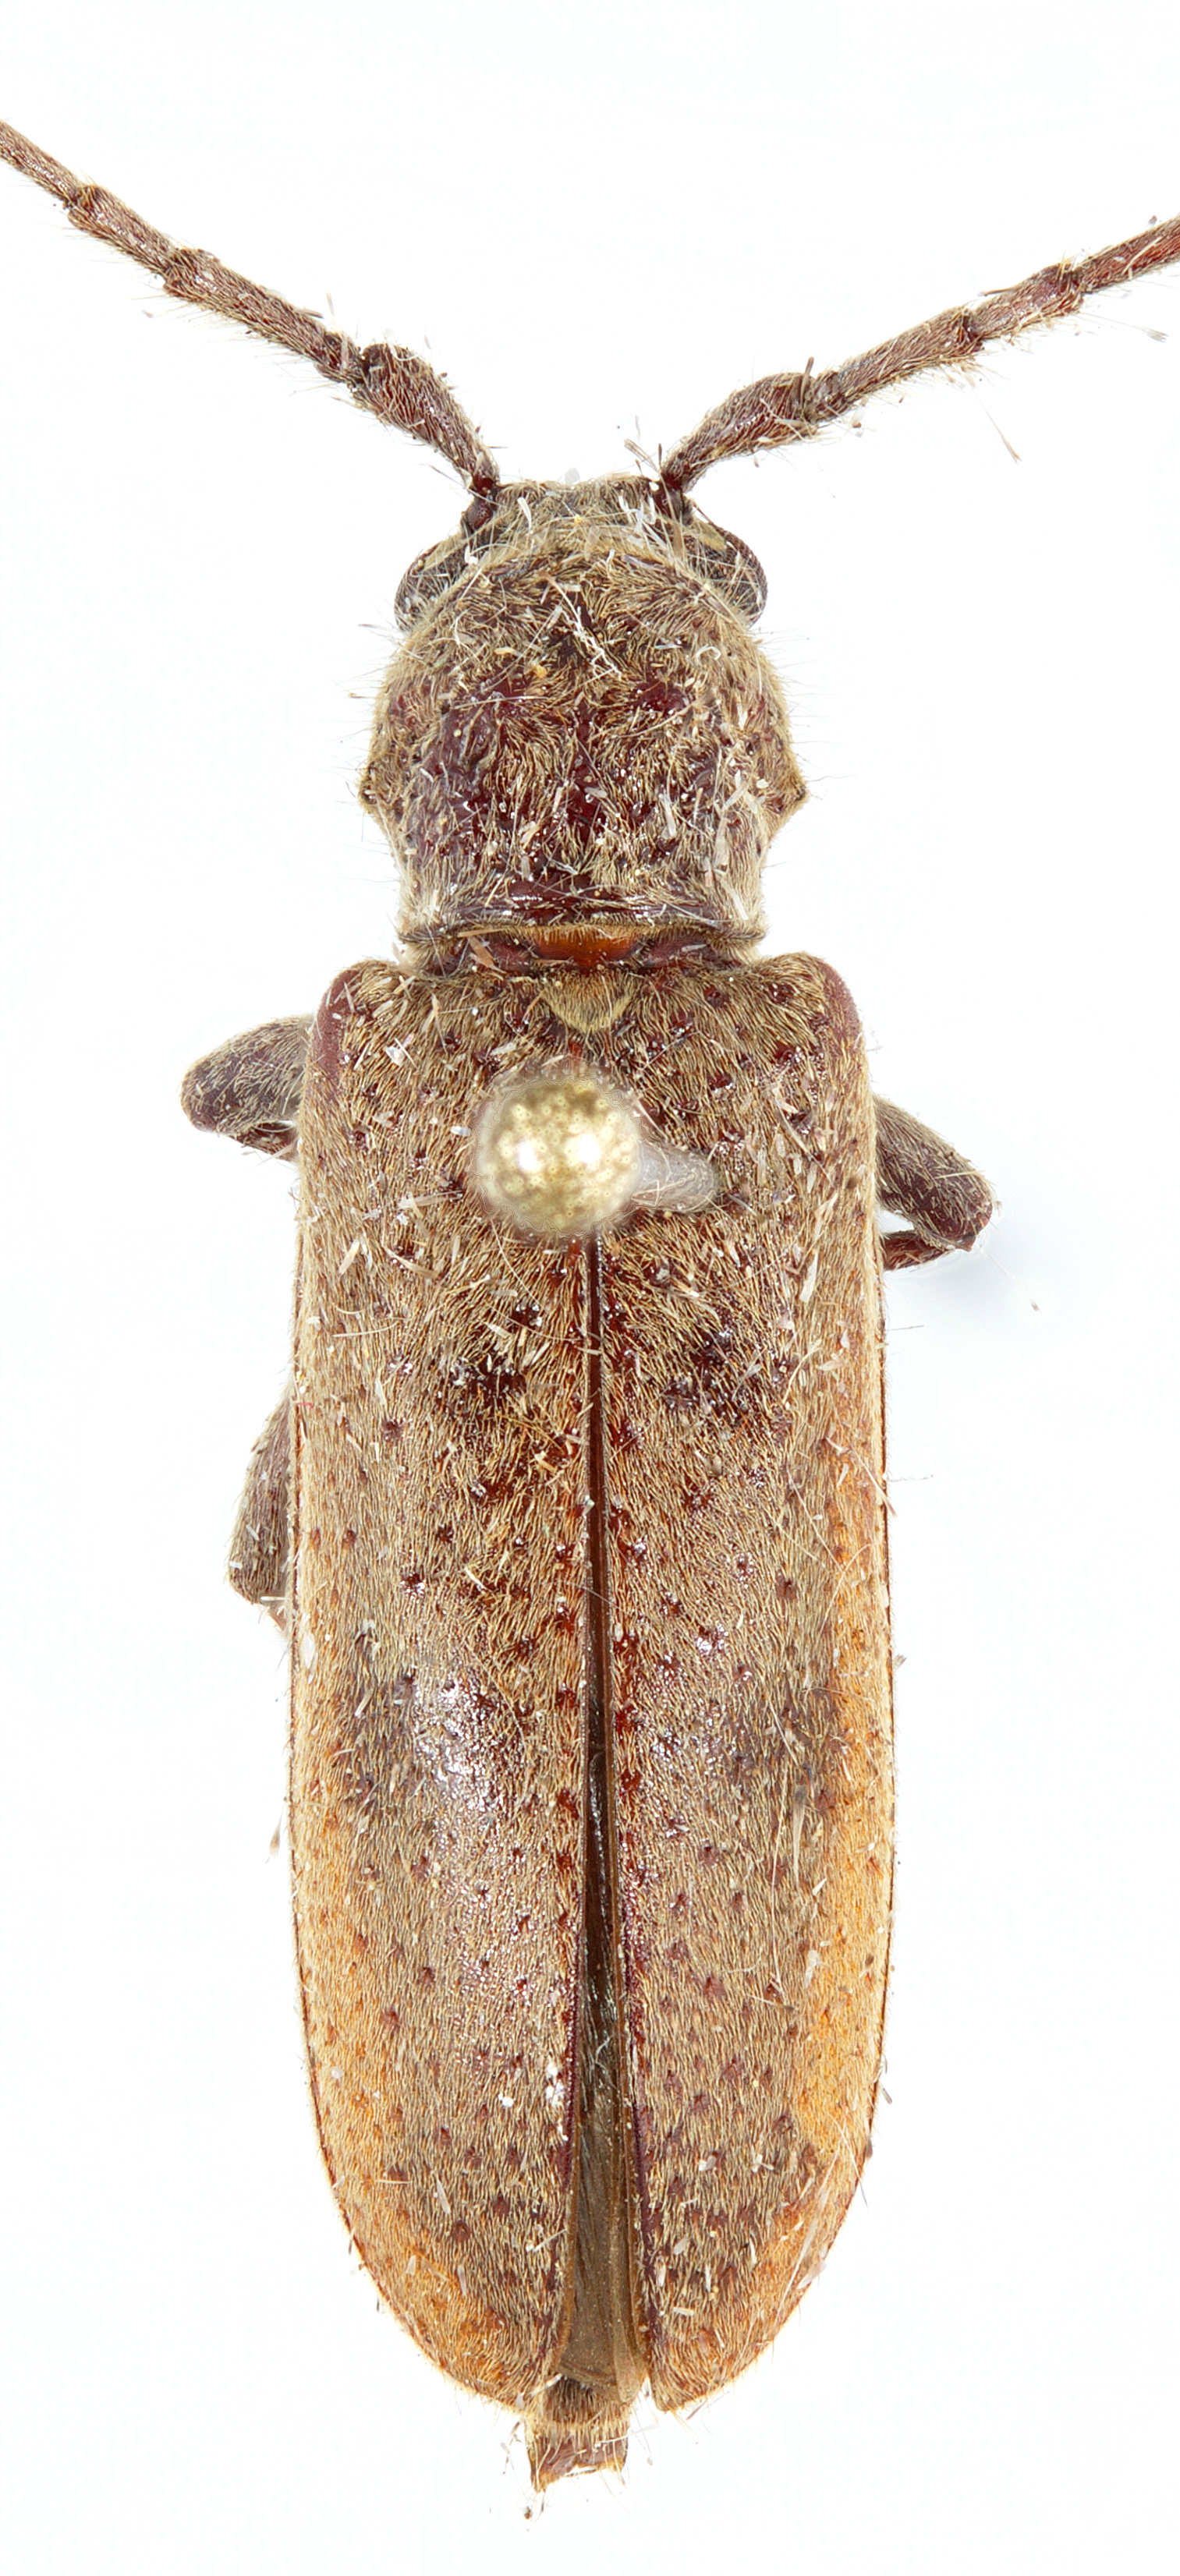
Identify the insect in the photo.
Brothylus gemmulatus
